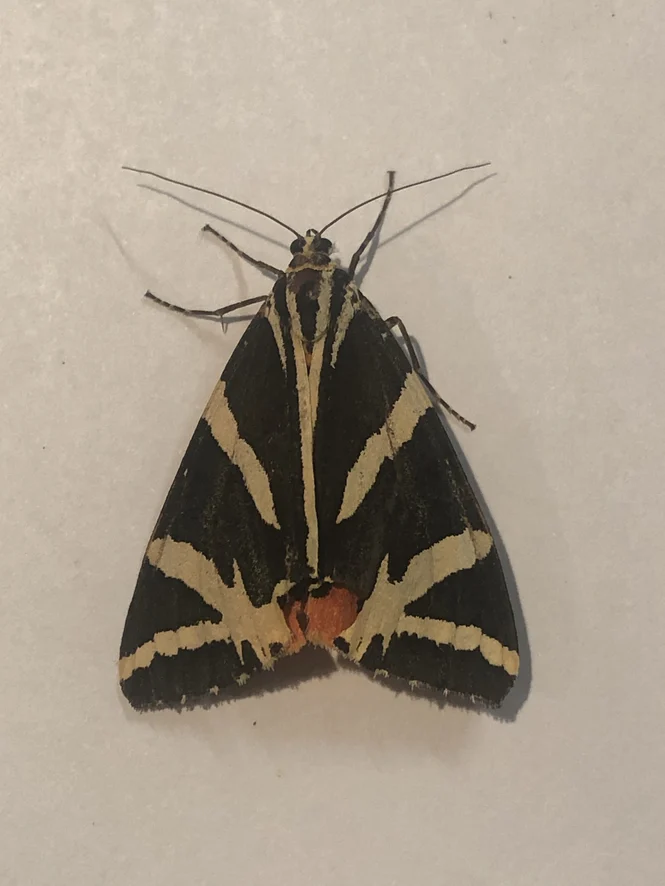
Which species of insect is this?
Euplagia quadripunctaria
